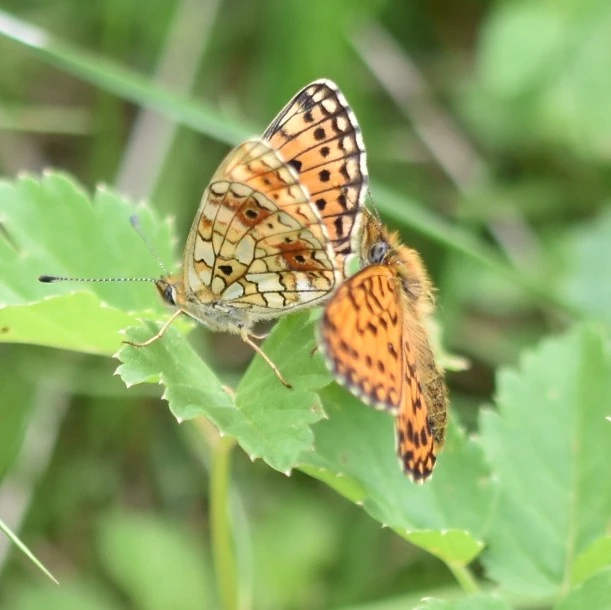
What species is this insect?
Boloria selene
